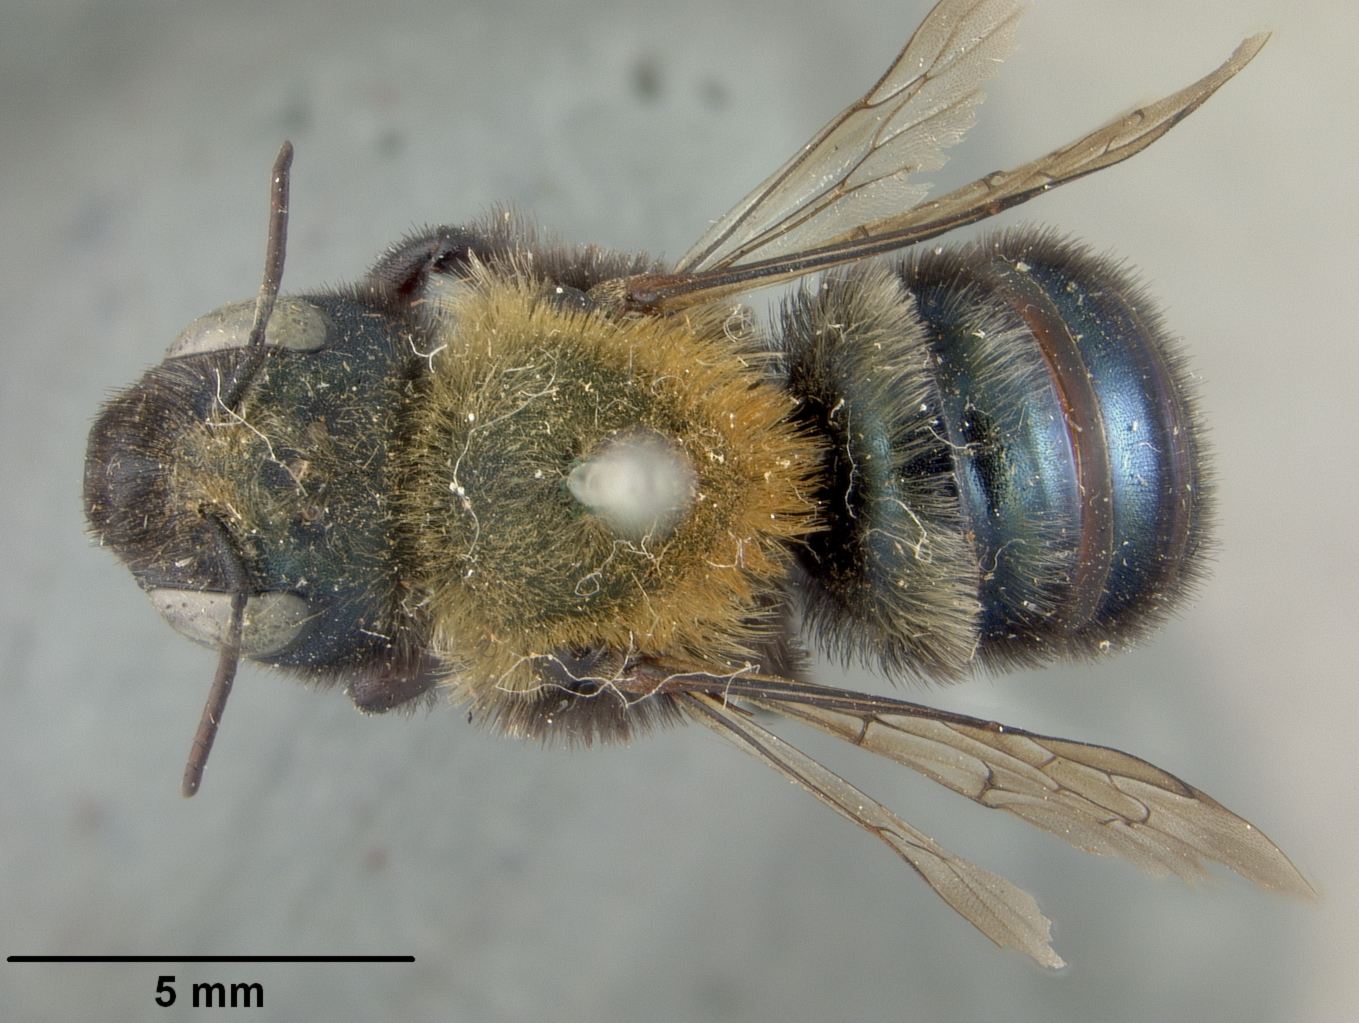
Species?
Osmia novomexicana
